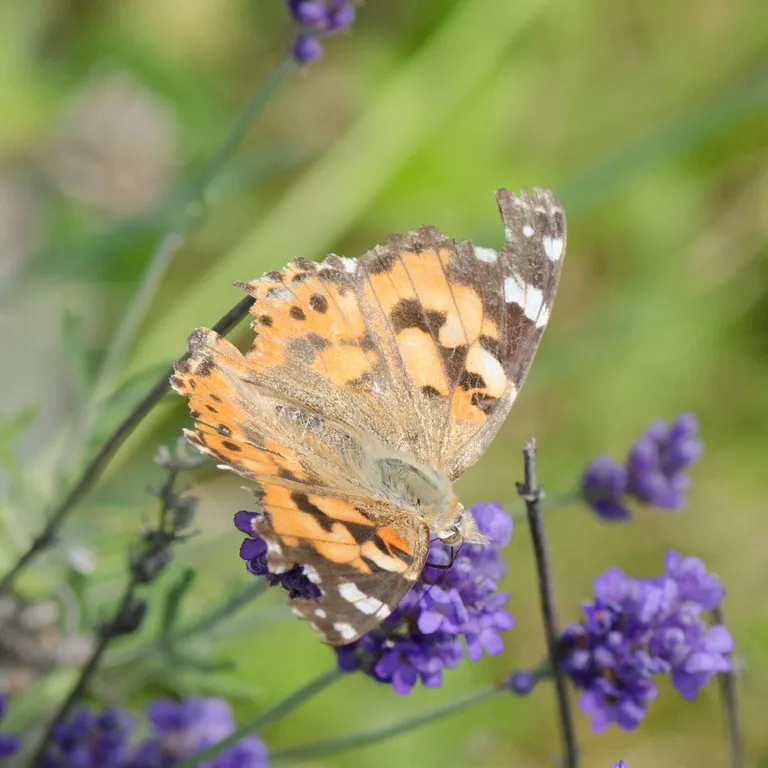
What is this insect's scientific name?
Vanessa cardui
